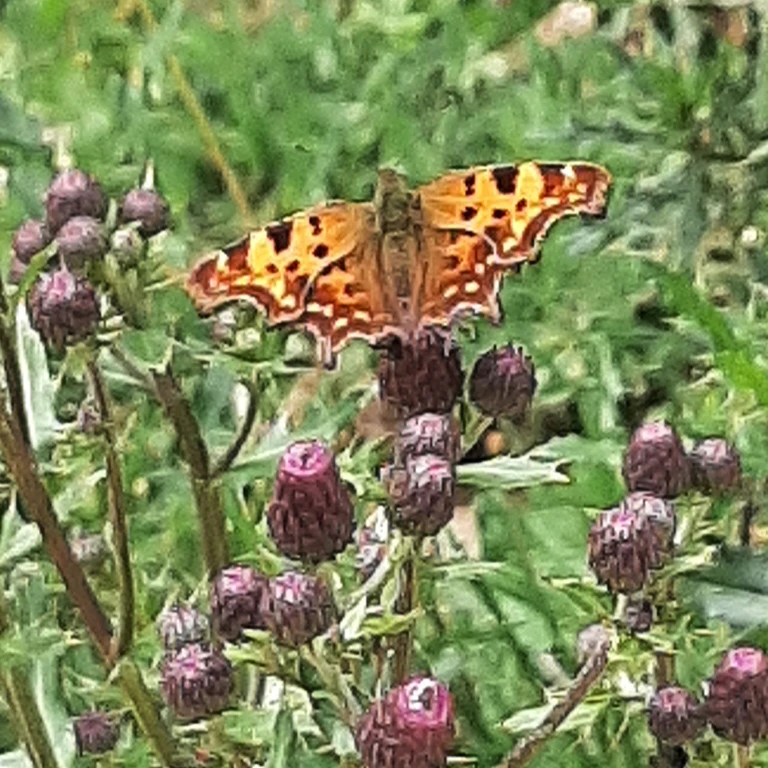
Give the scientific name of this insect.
Polygonia c-album
